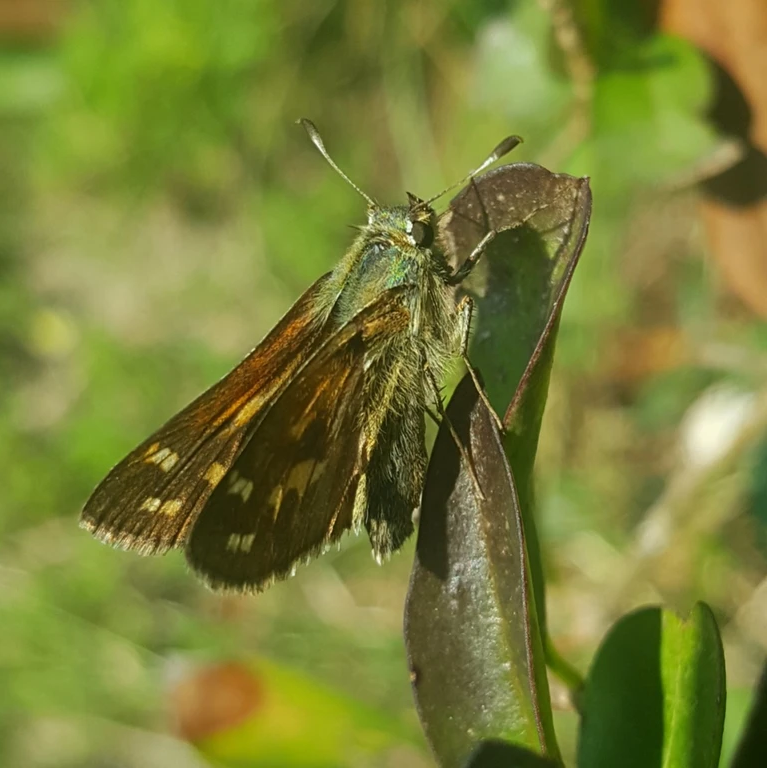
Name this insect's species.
Hesperia comma
